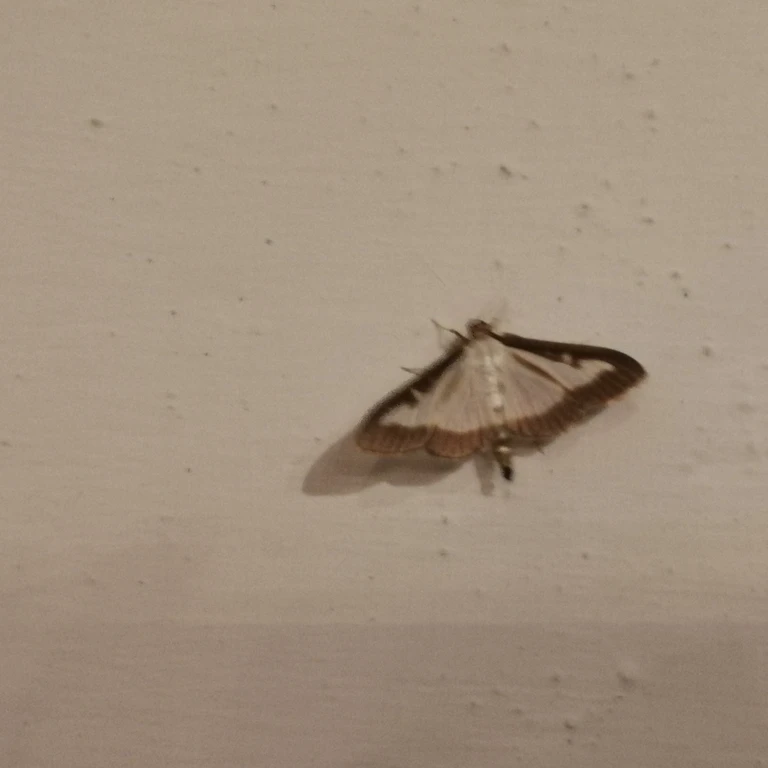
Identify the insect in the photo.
Cydalima perspectalis
